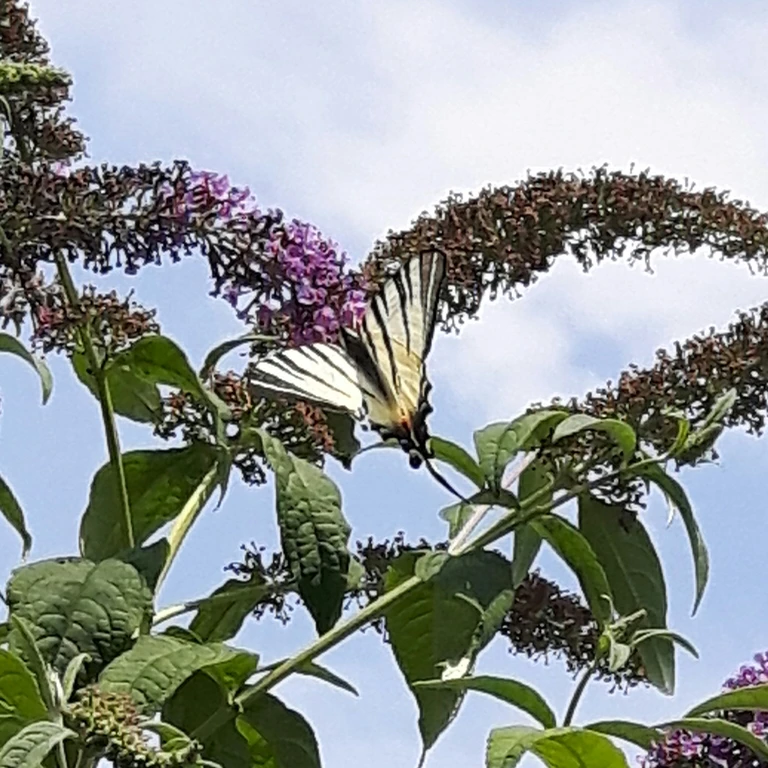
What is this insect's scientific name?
Iphiclides podalirius
